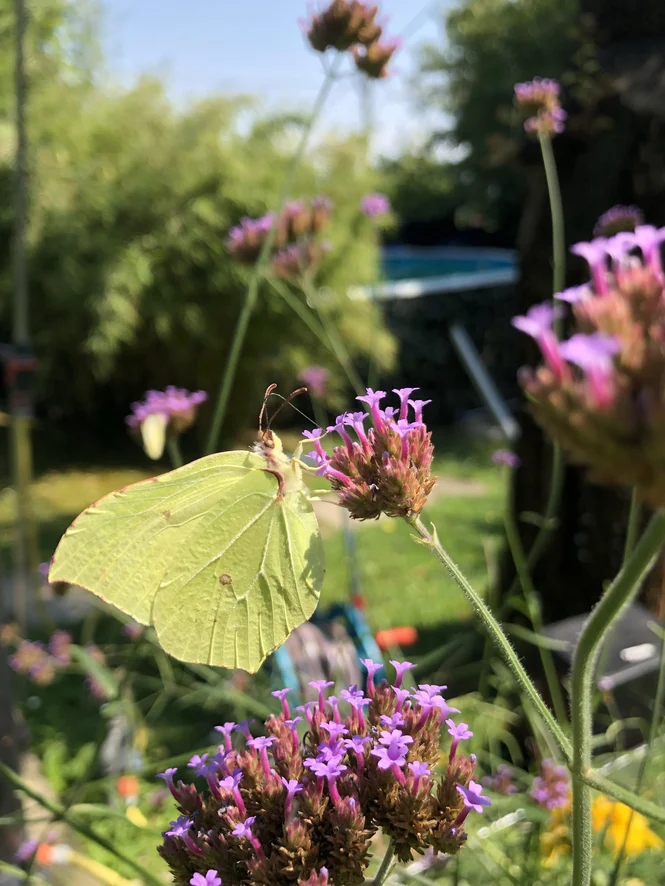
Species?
Gonepteryx rhamni
